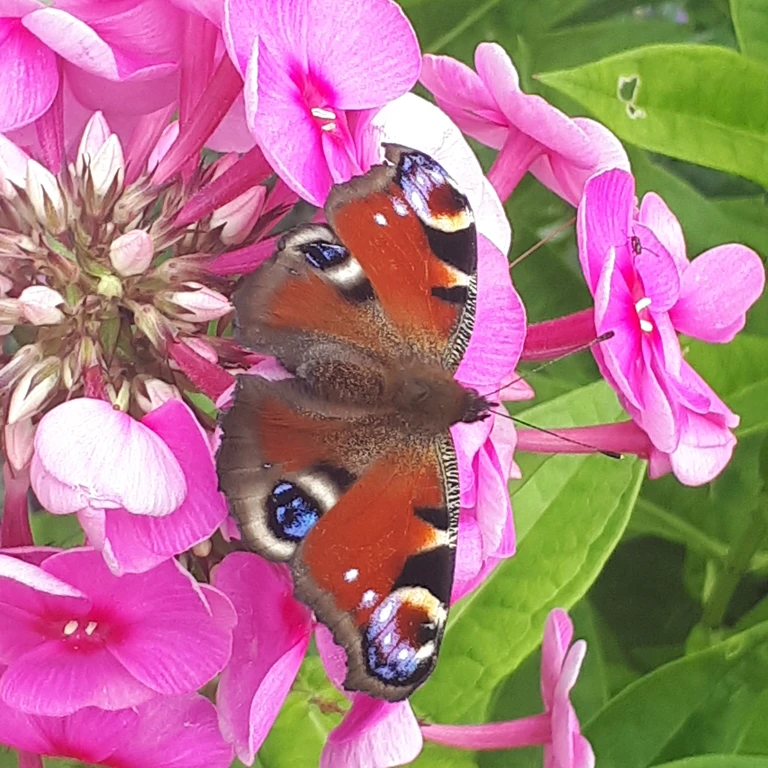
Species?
Aglais io
